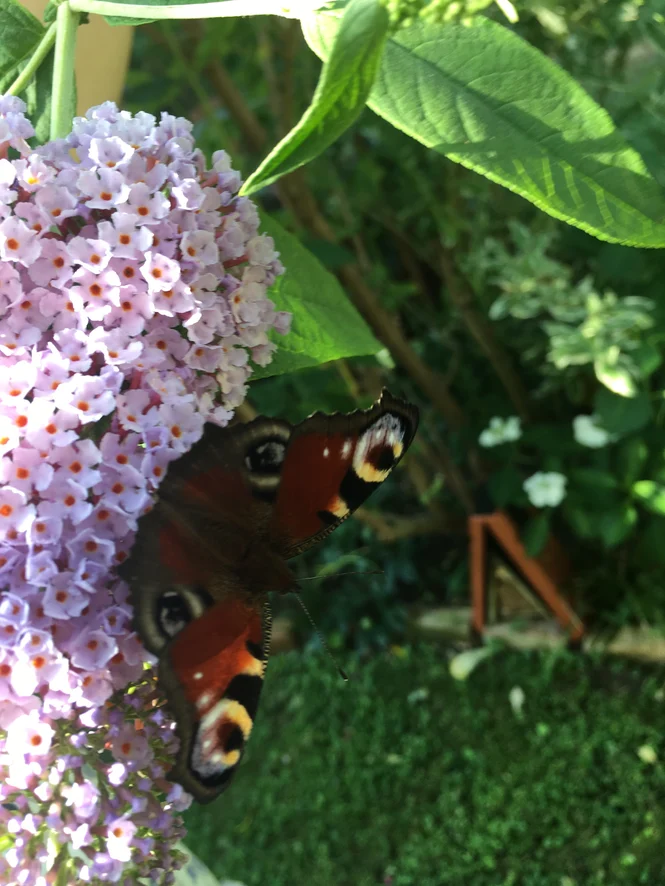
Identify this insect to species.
Aglais io
